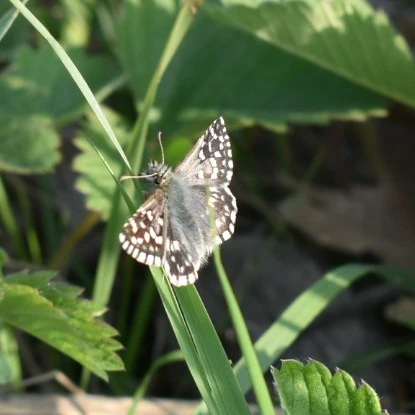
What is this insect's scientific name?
Pyrgus malvae
